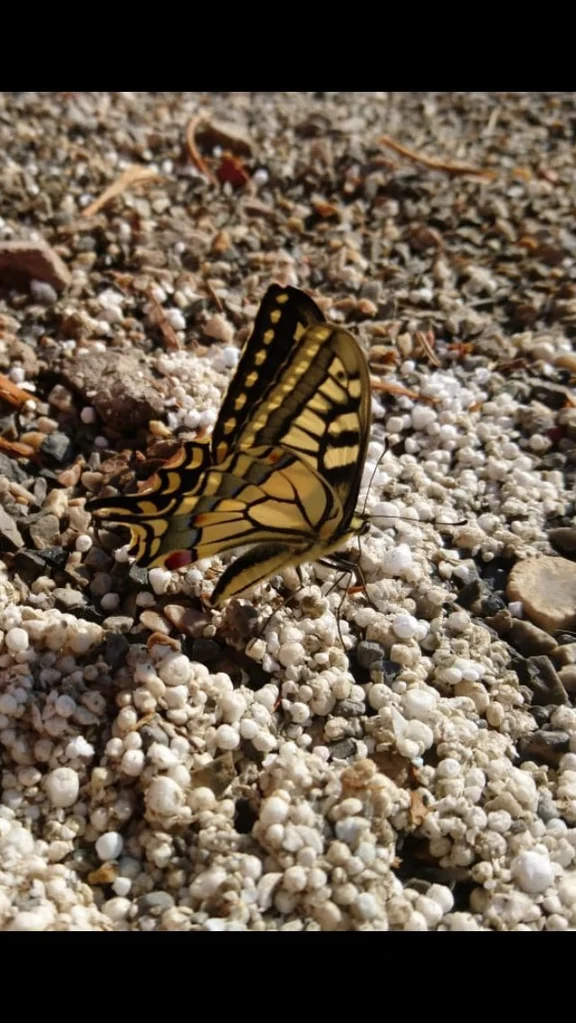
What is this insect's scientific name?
Papilio machaon
